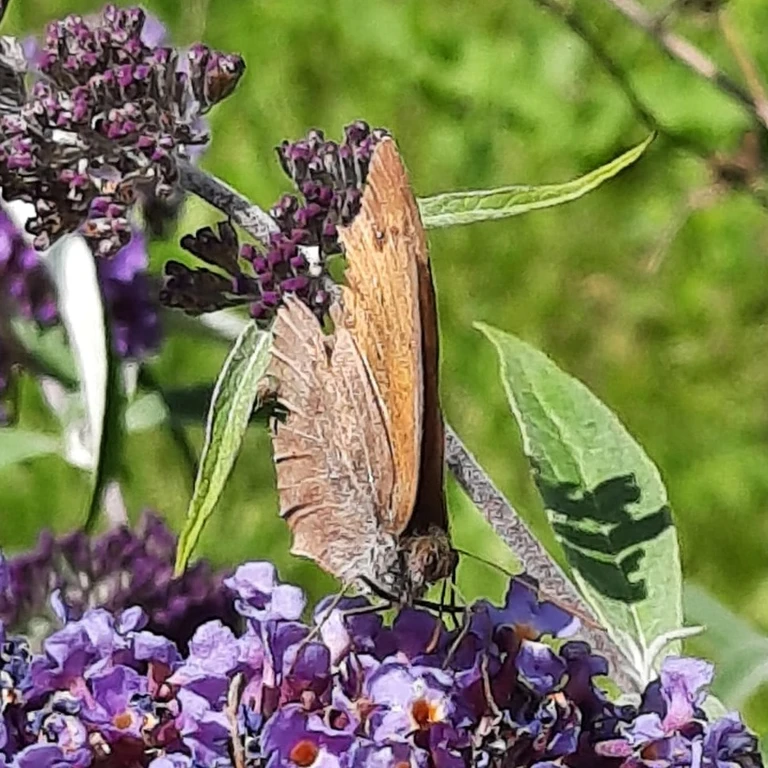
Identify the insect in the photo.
Maniola jurtina
